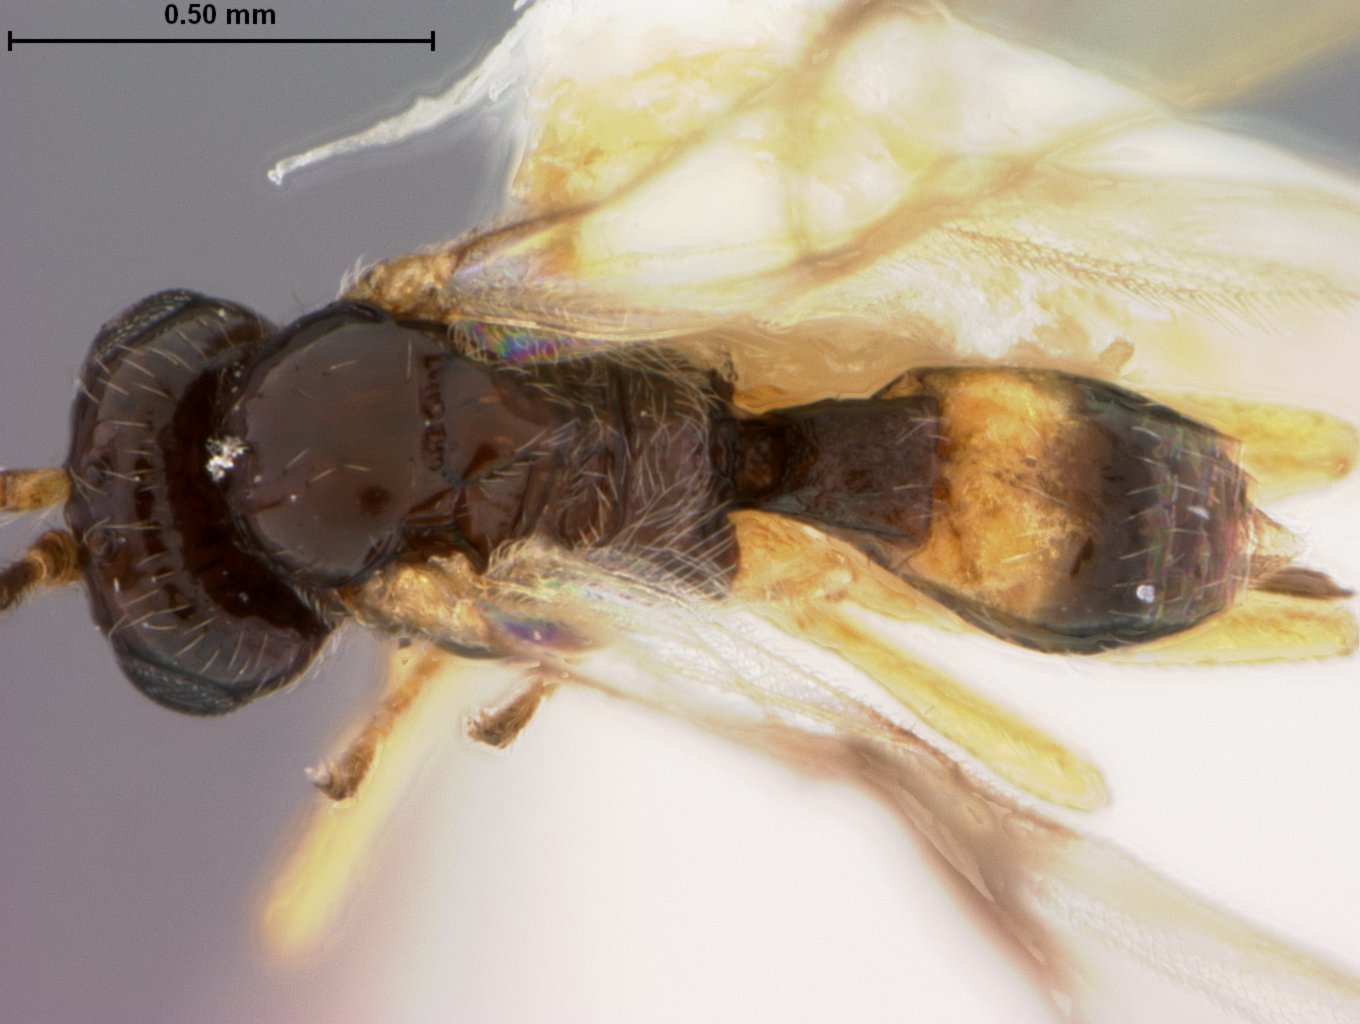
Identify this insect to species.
Opius eupatorii
